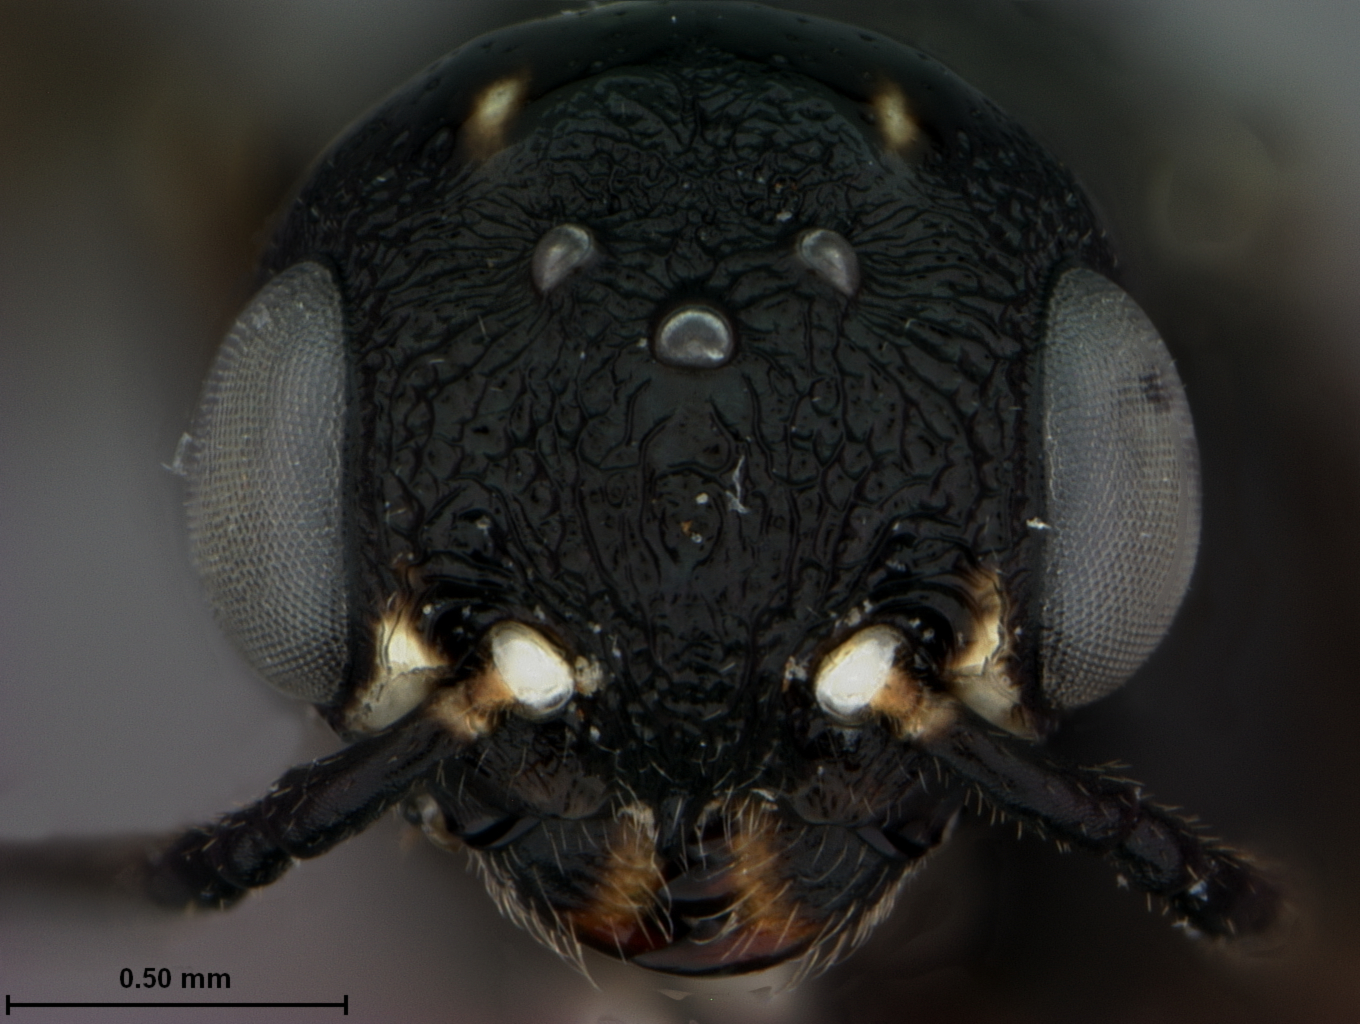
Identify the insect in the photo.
Xiphydria decem
